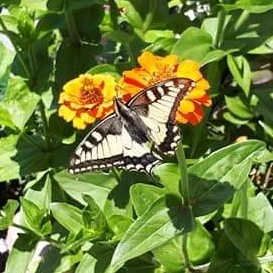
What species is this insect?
Papilio machaon
